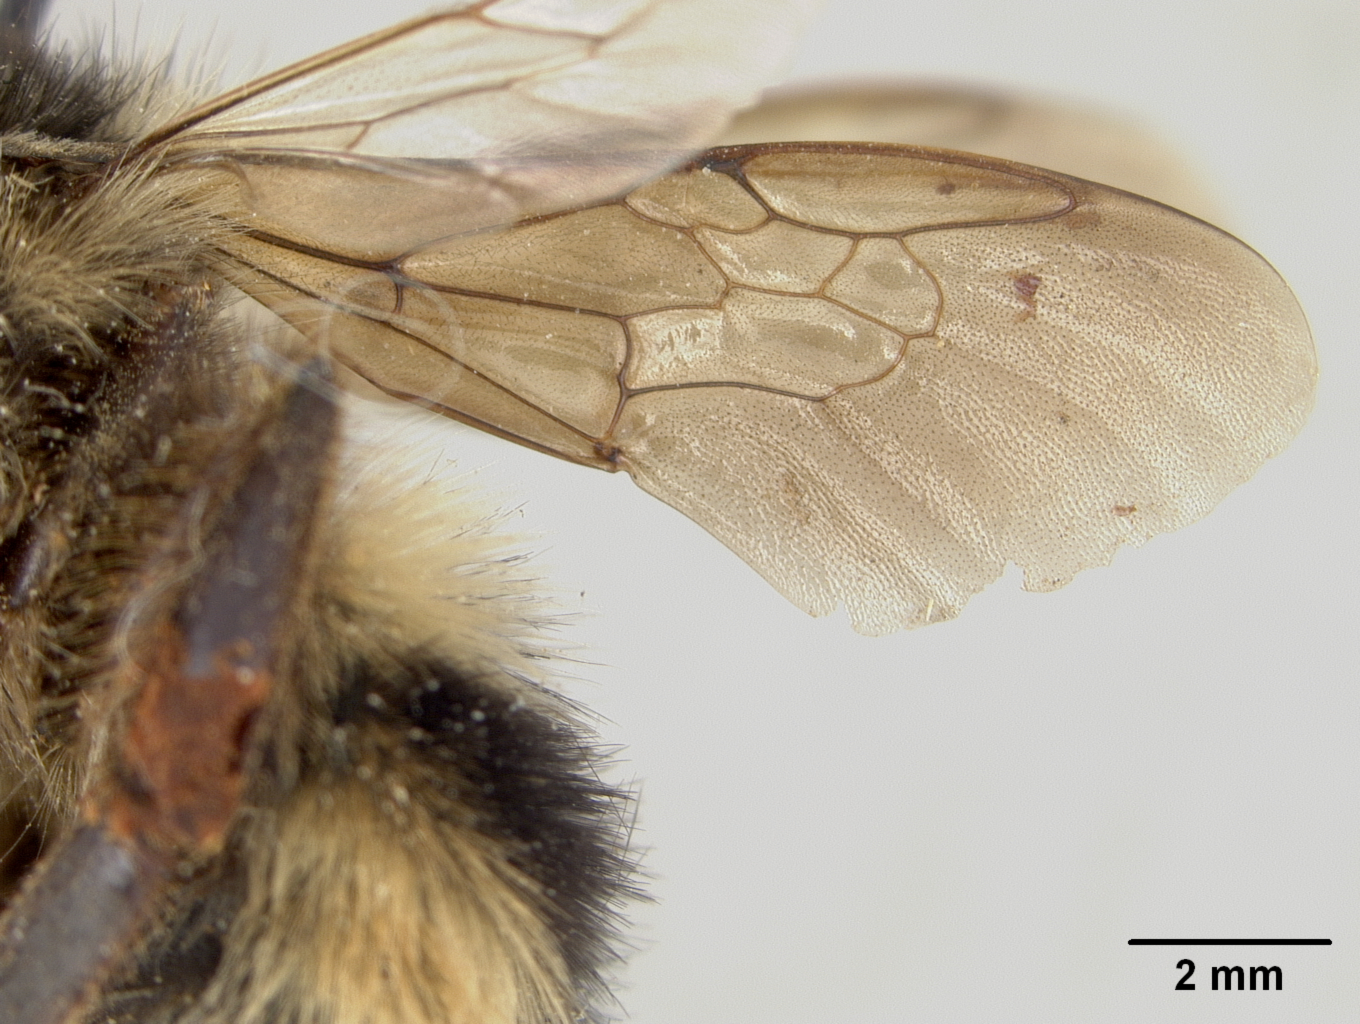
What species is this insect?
Pyrobombus cascadensis
